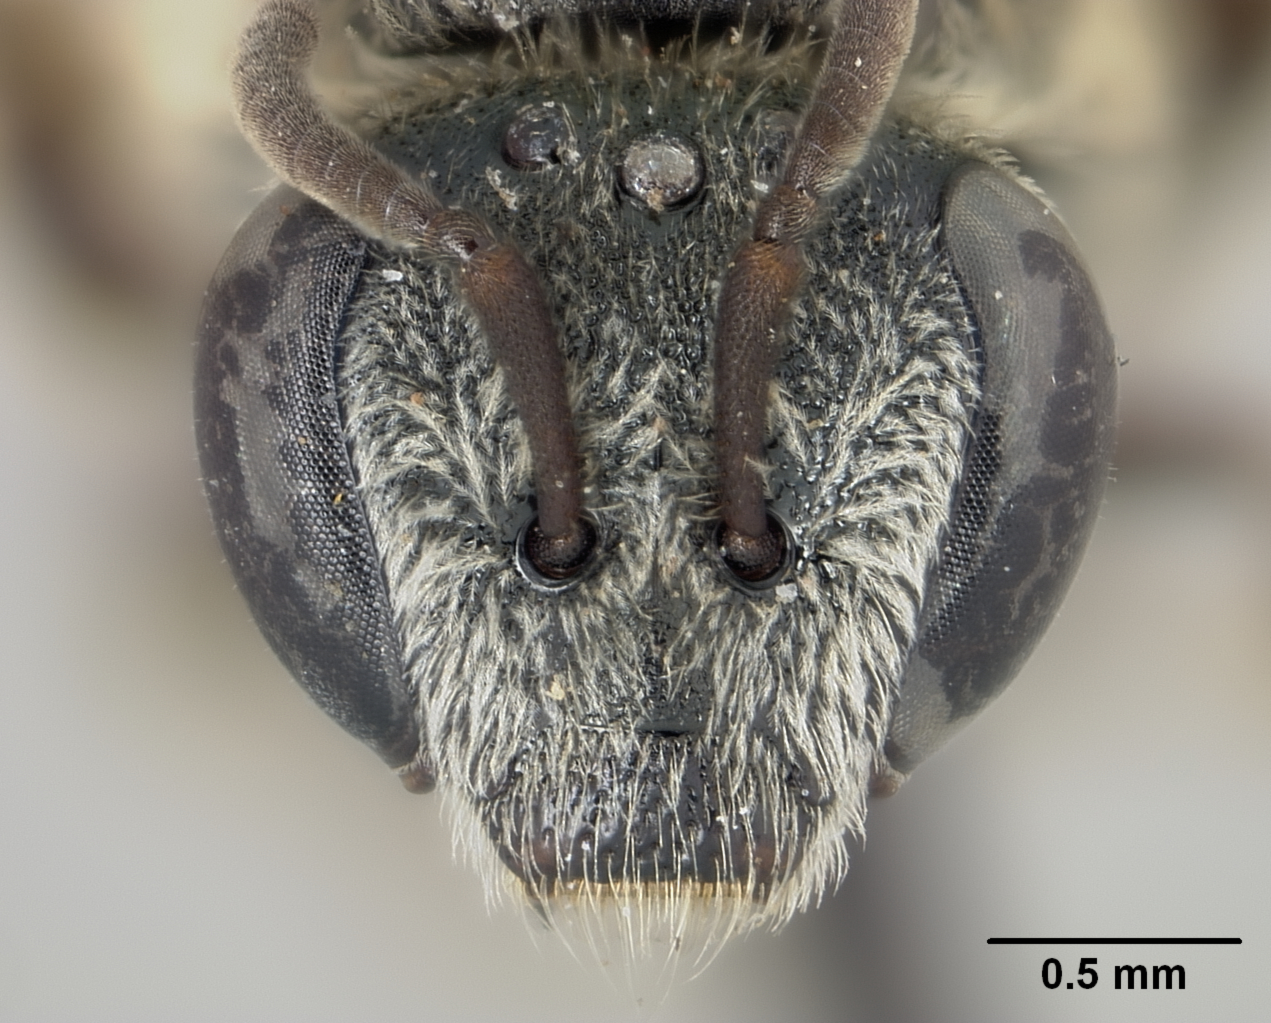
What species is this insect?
Halictus philippinensis
